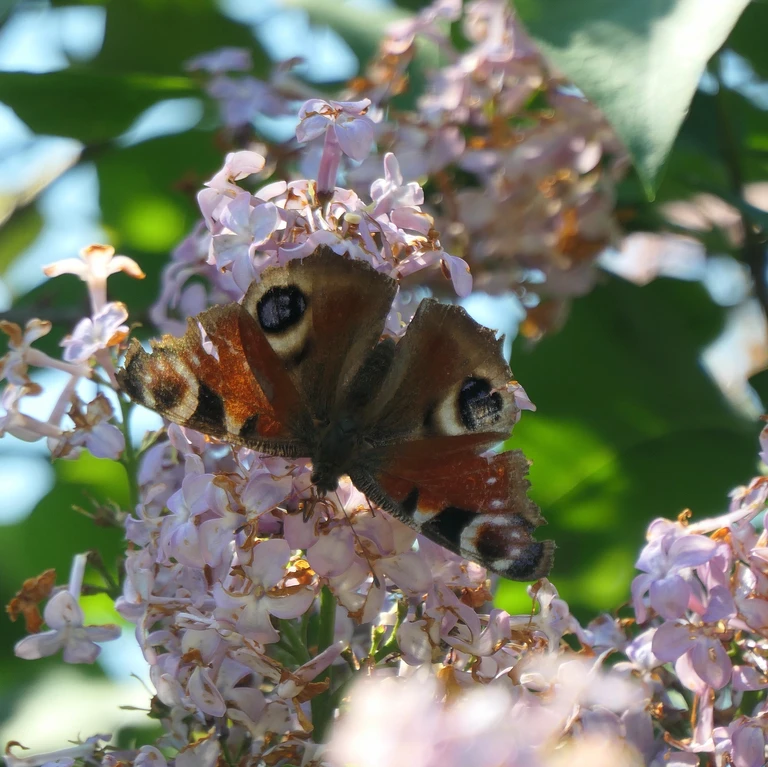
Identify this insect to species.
Aglais io
